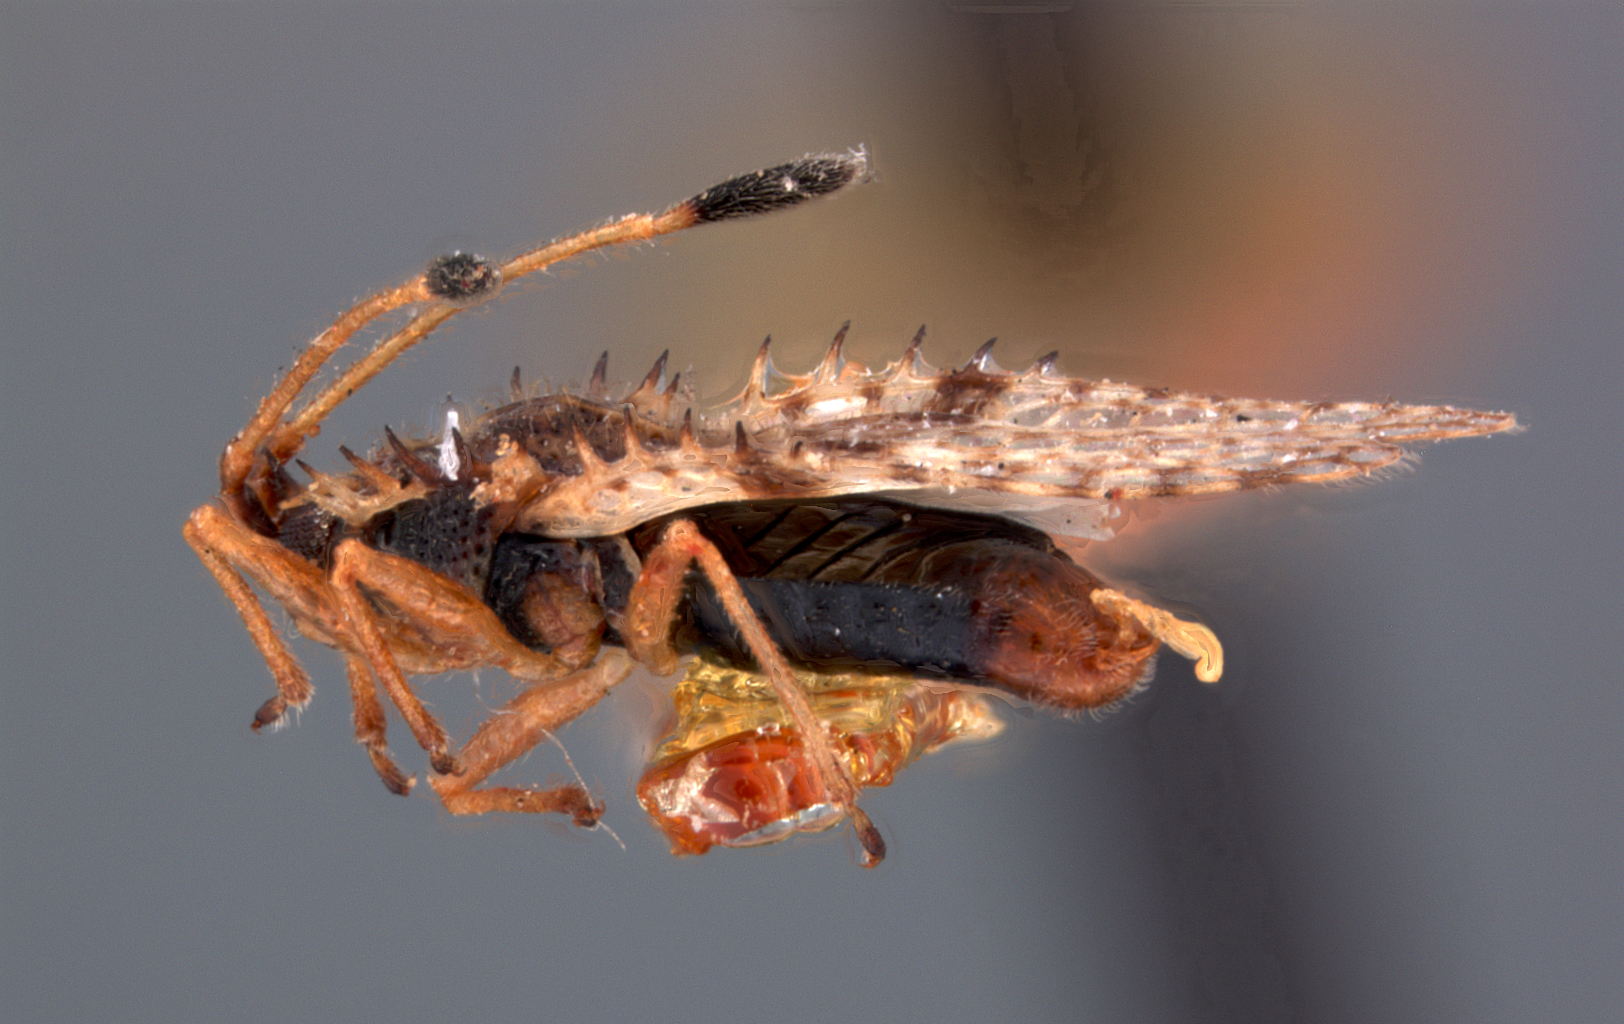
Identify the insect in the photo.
Acanthocheila sigillata
